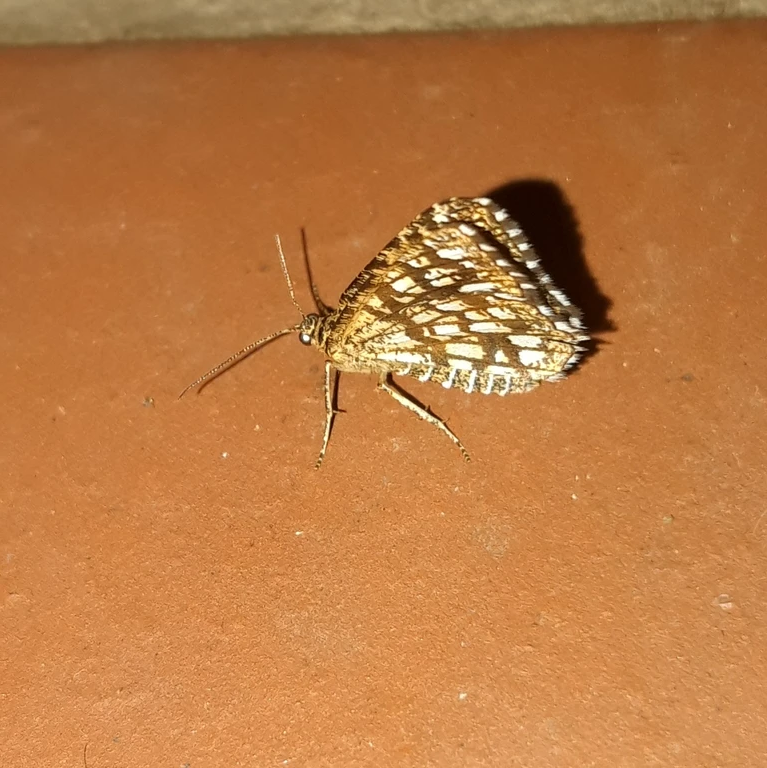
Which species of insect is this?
Chiasmia clathrata
